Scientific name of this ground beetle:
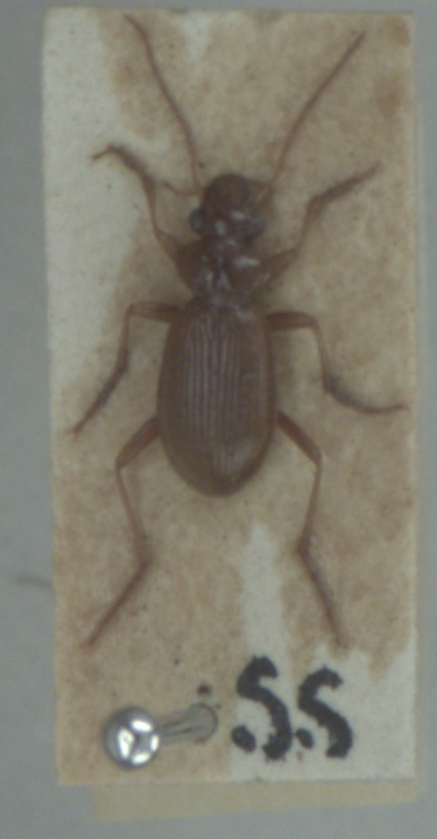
Leistus ferrugineus
